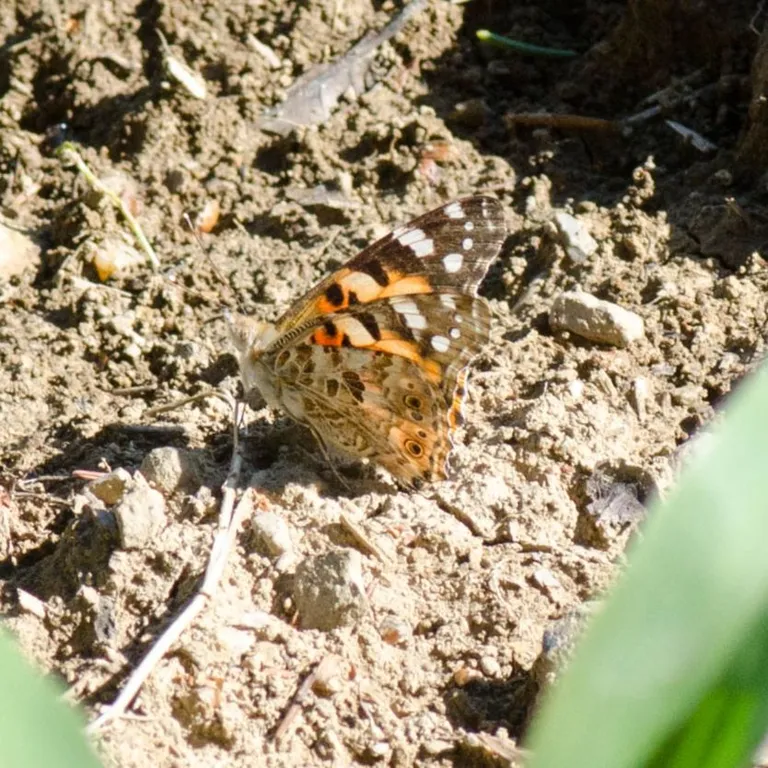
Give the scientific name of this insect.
Vanessa cardui
